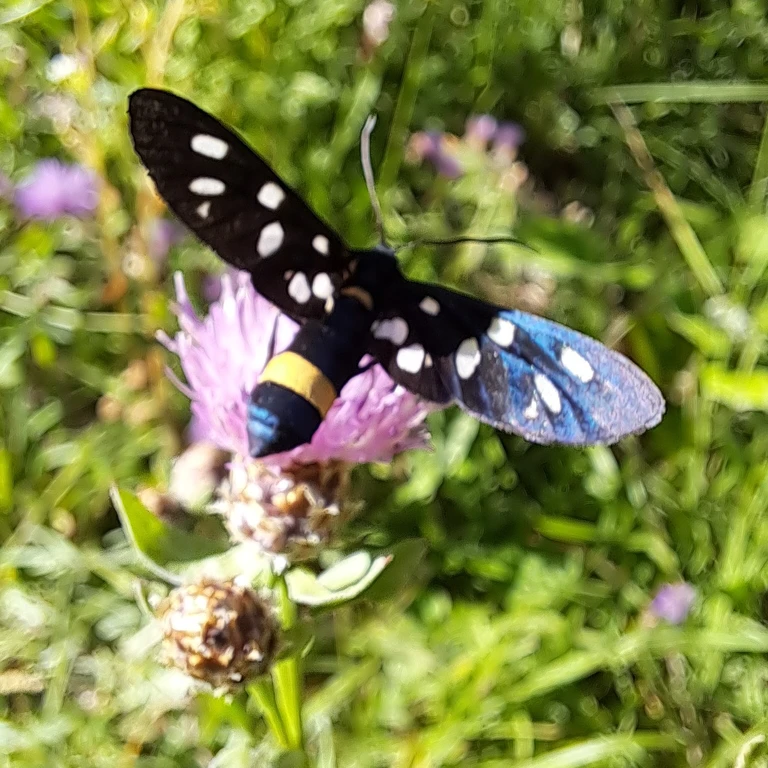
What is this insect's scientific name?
Amata phegea
